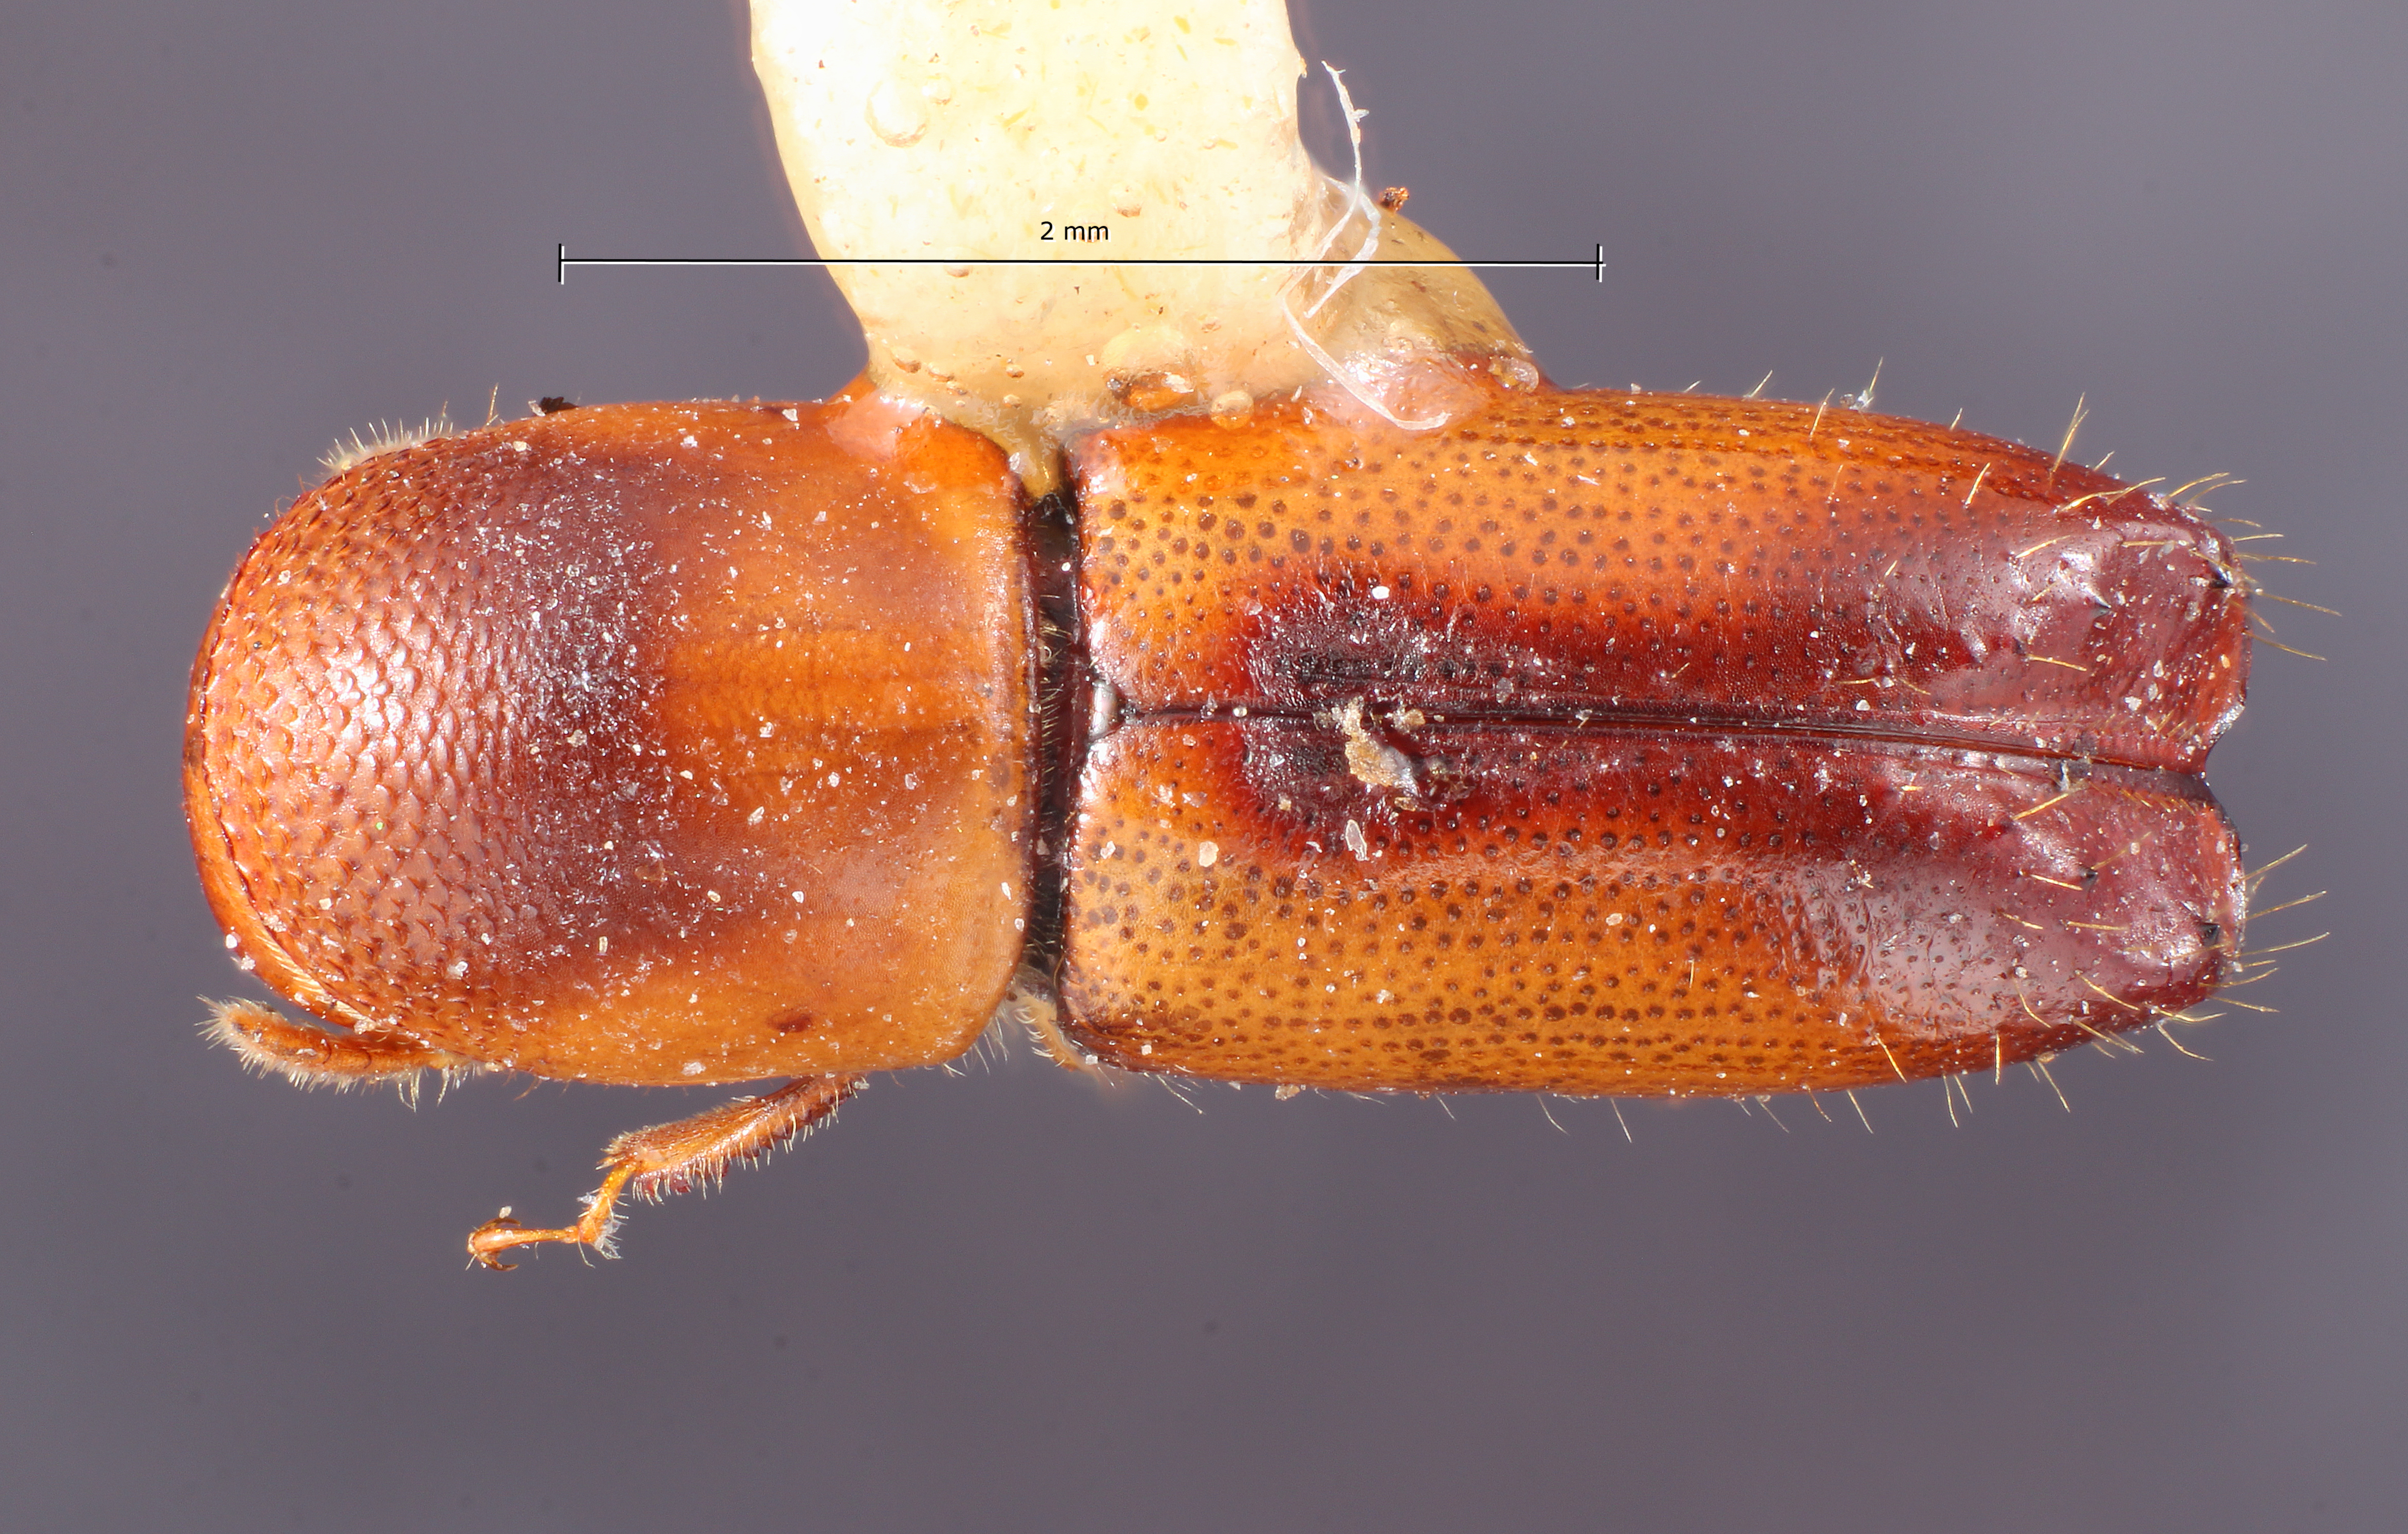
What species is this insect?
Monarthrum sulcatum
